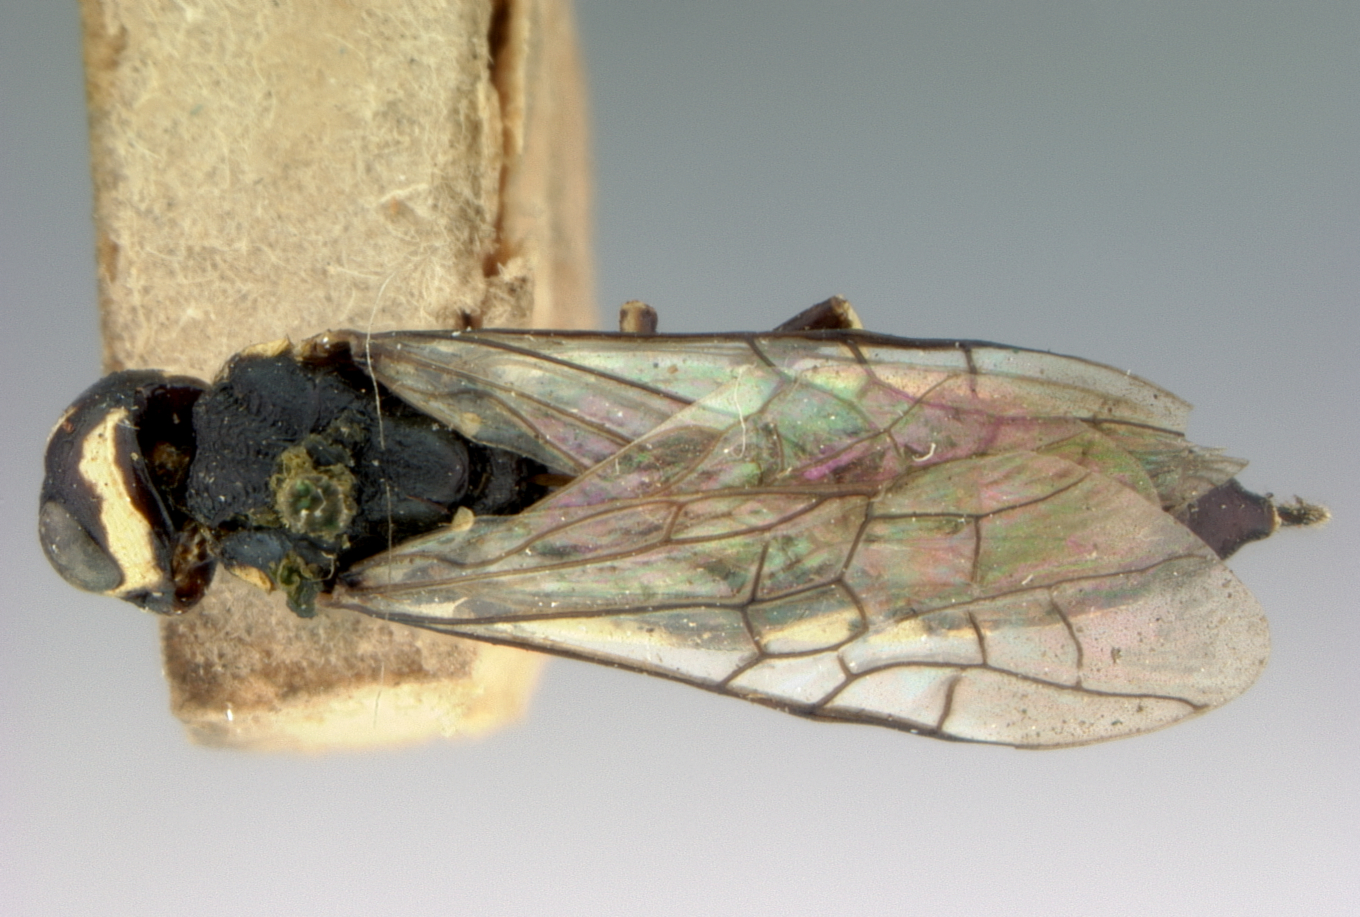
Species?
Xiphydria tibialis
